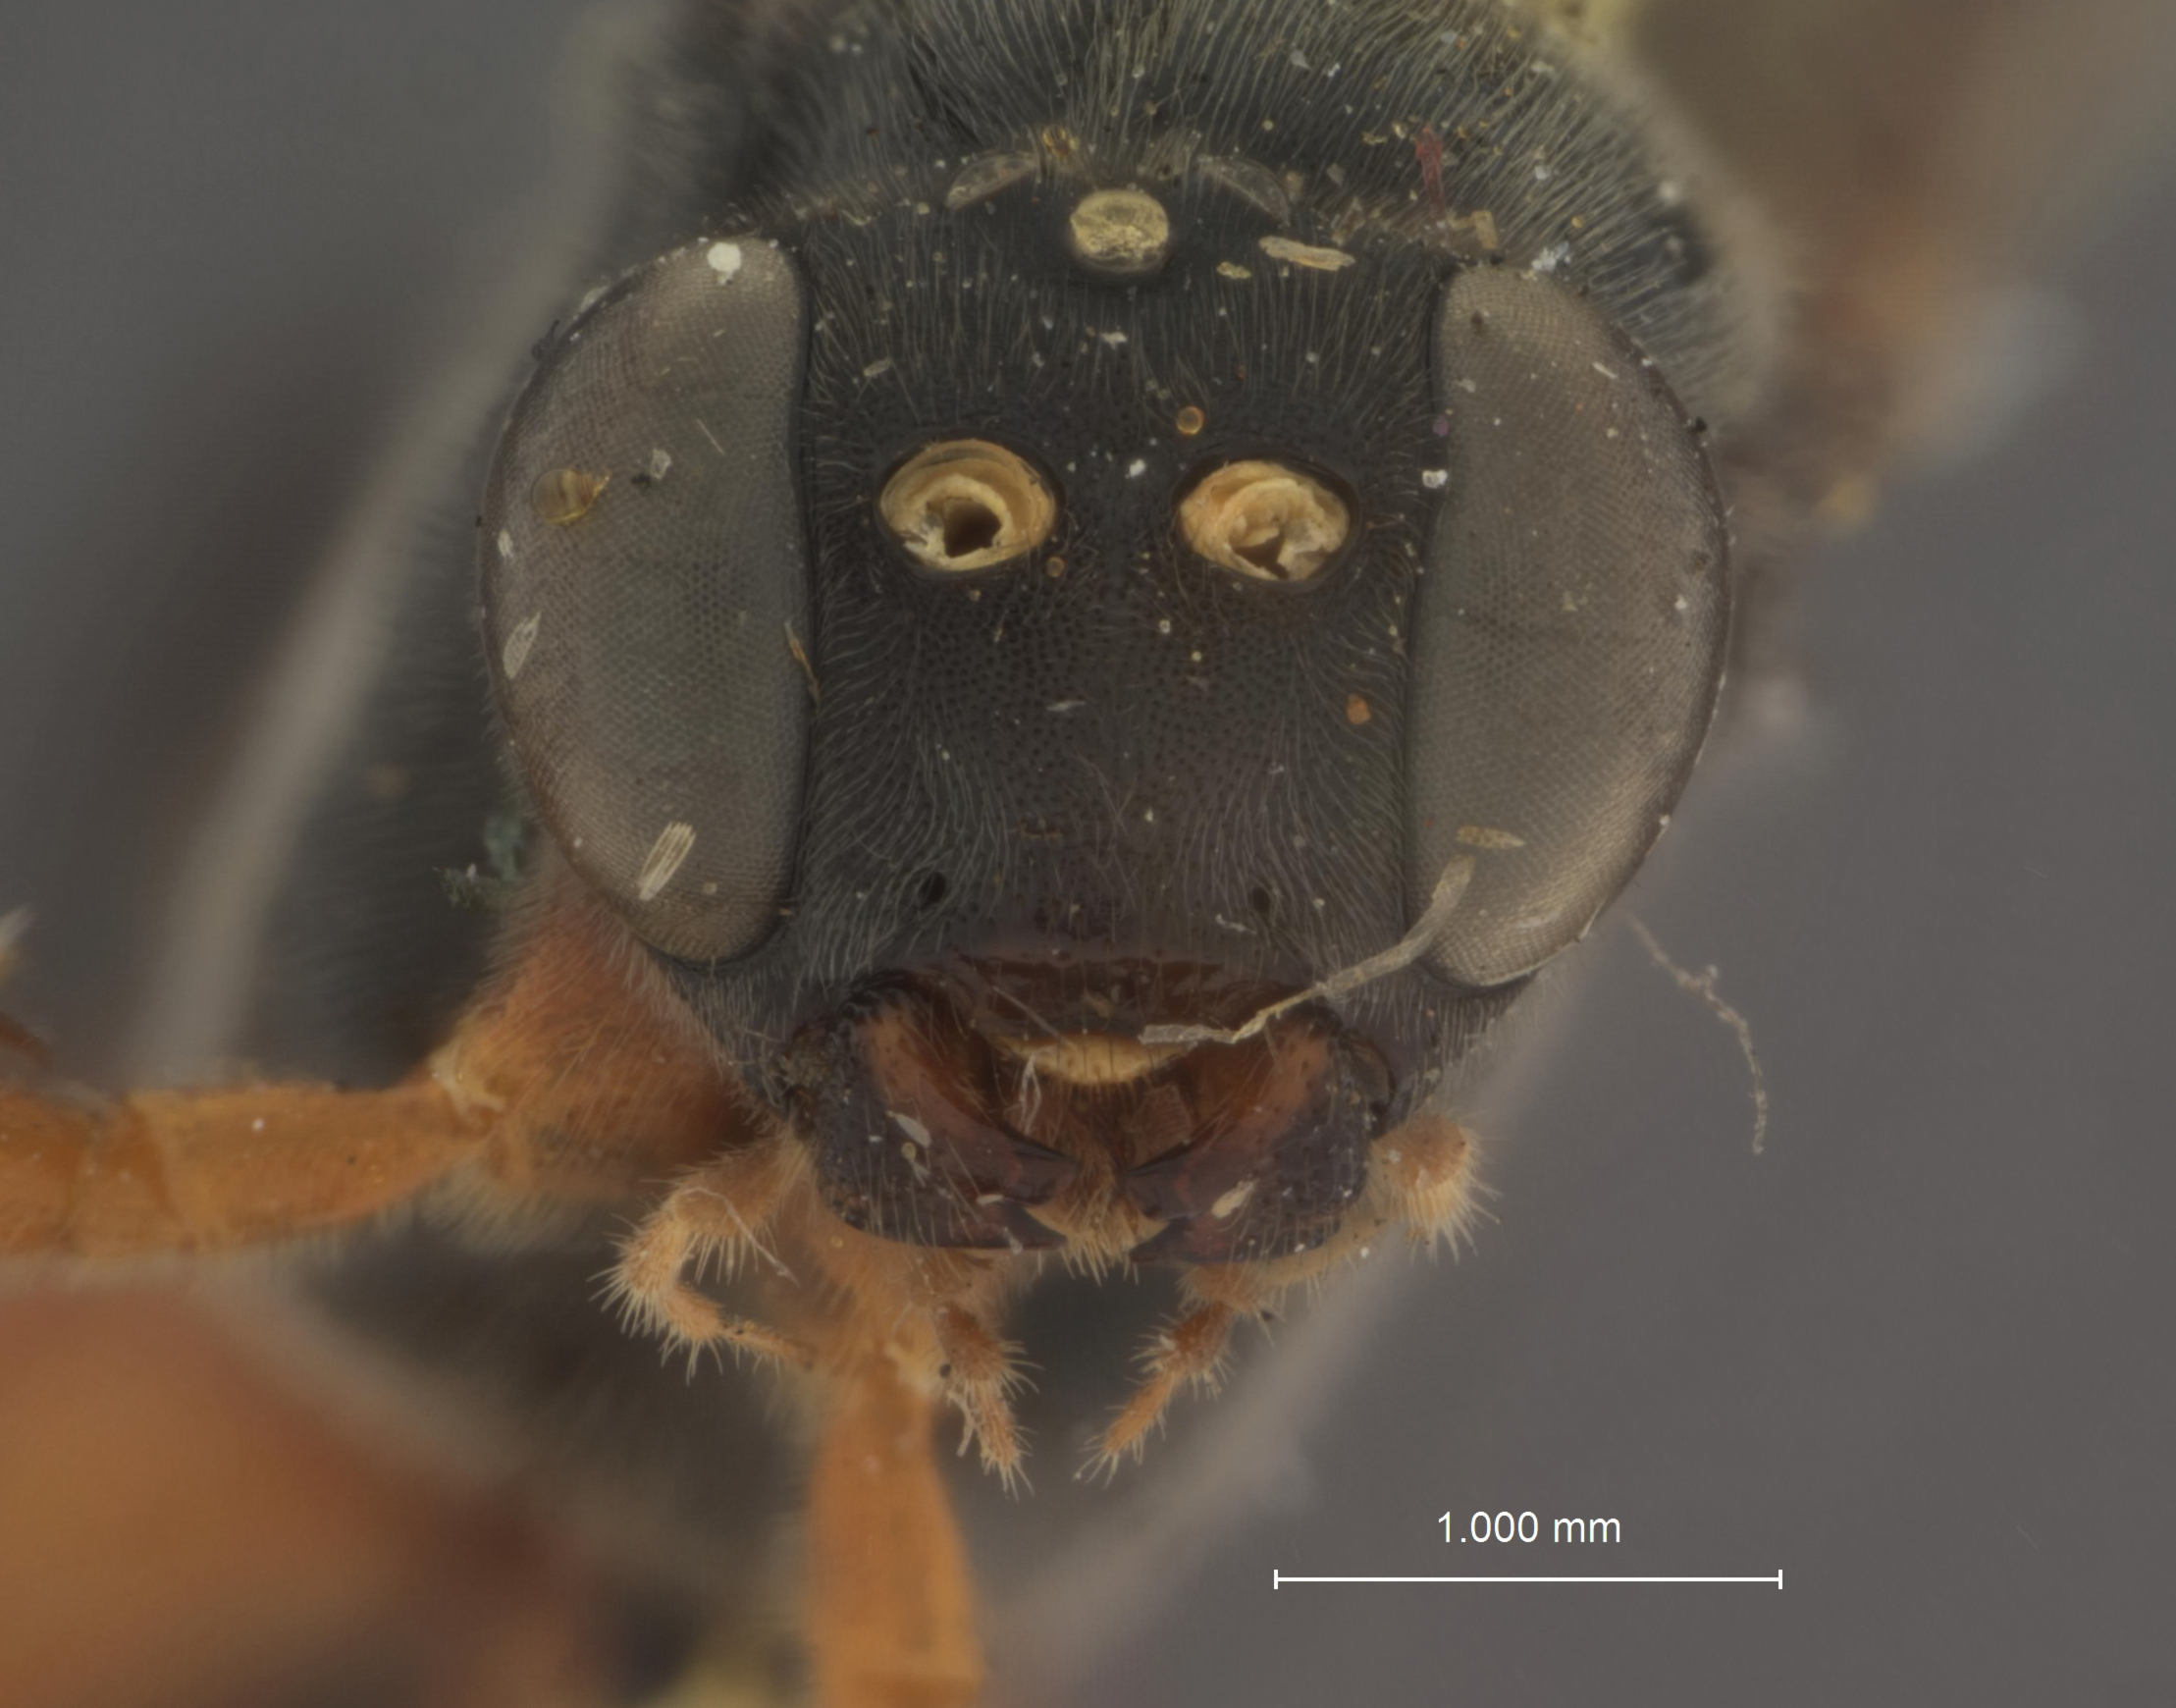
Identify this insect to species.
Protarchoides longipes
